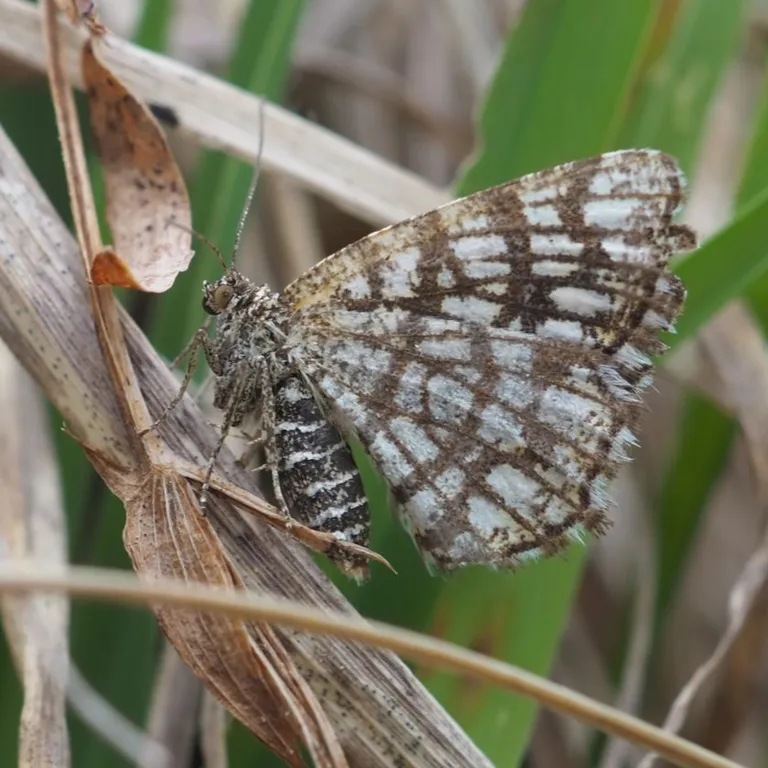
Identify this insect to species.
Chiasmia clathrata
